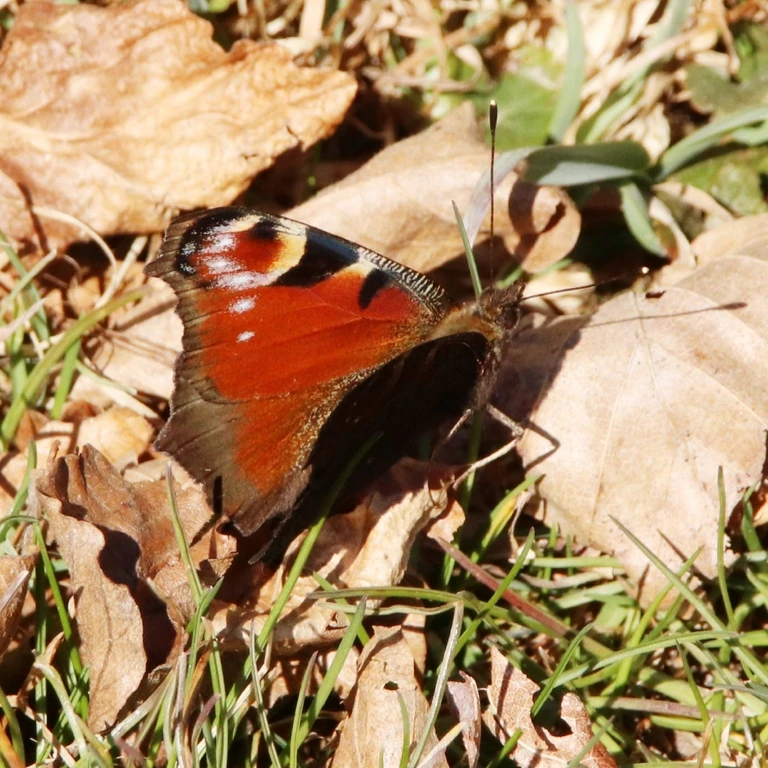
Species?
Aglais io
